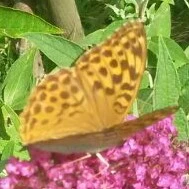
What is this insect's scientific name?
Argynnis paphia
